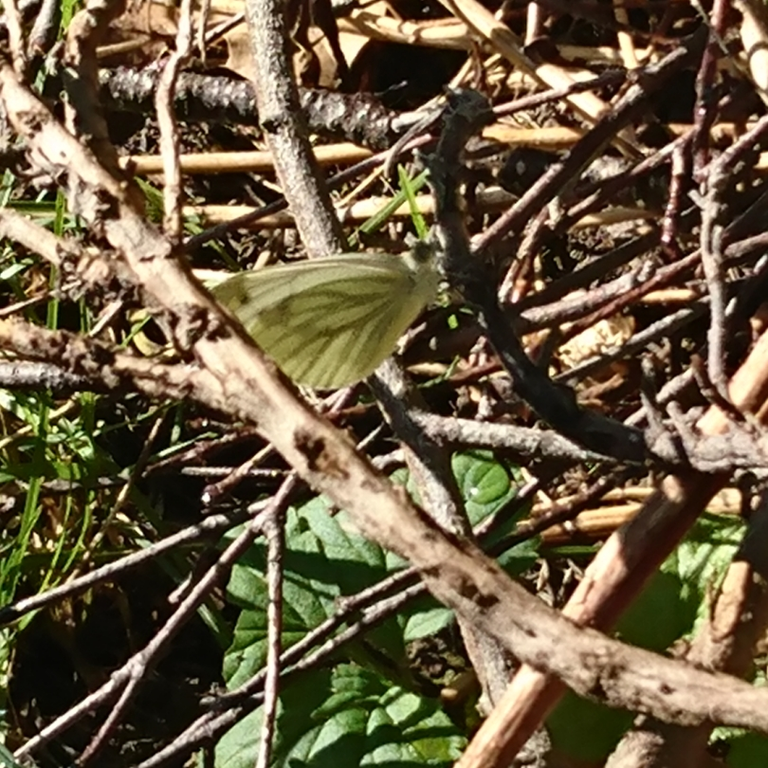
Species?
Pieris napi
